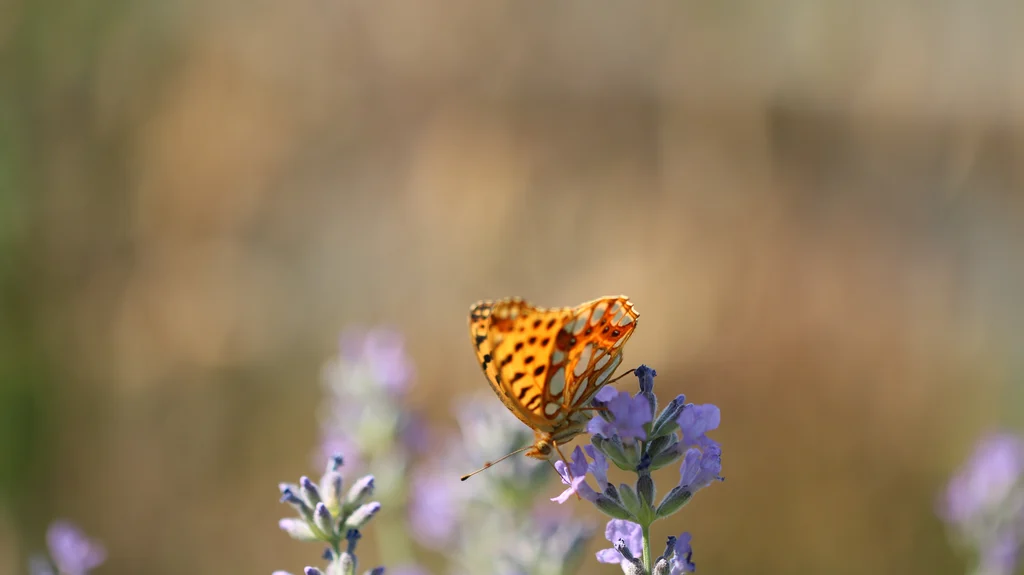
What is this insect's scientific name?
Issoria lathonia
